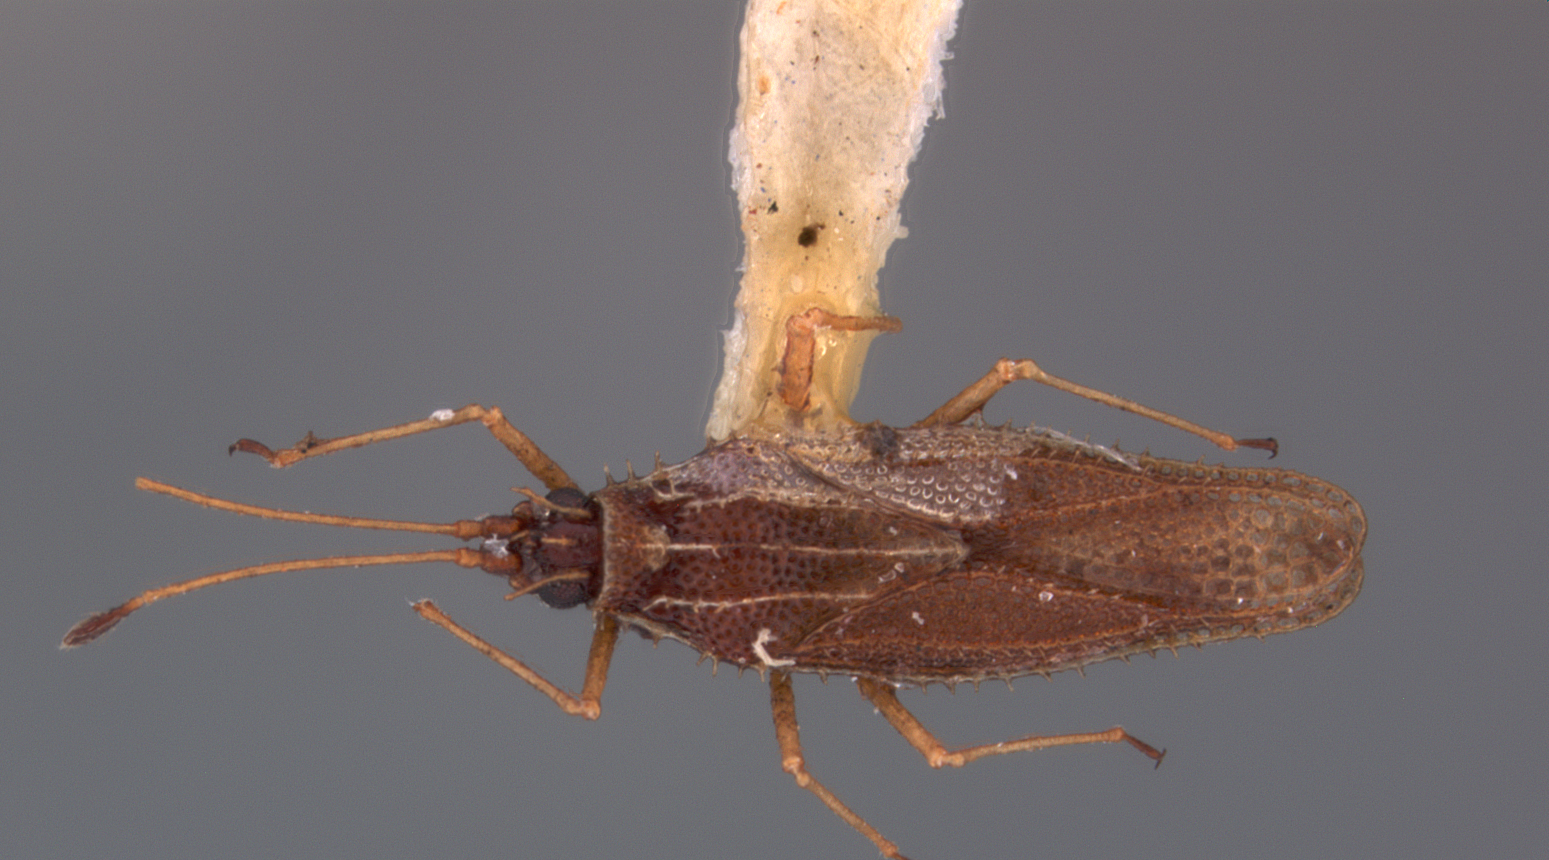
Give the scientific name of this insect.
Inoma angusta
